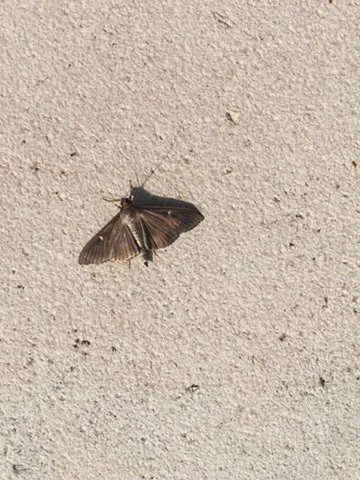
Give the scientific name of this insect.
Cydalima perspectalis
